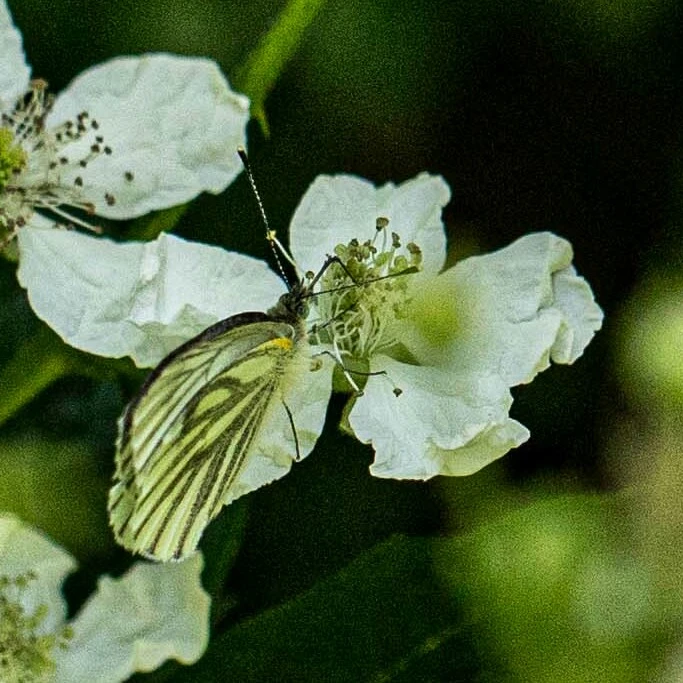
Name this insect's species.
Pieris napi
